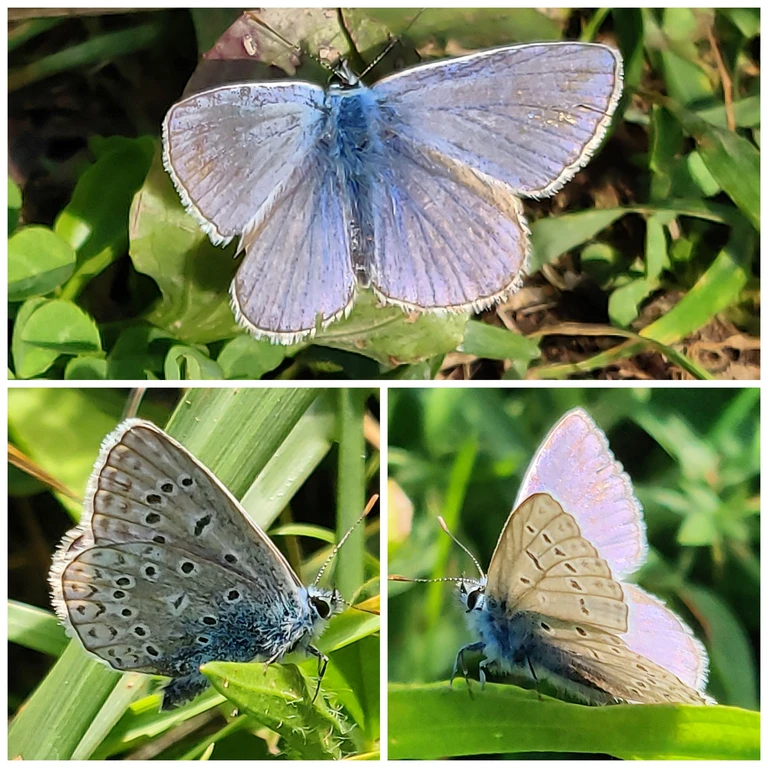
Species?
Polyommatus icarus
